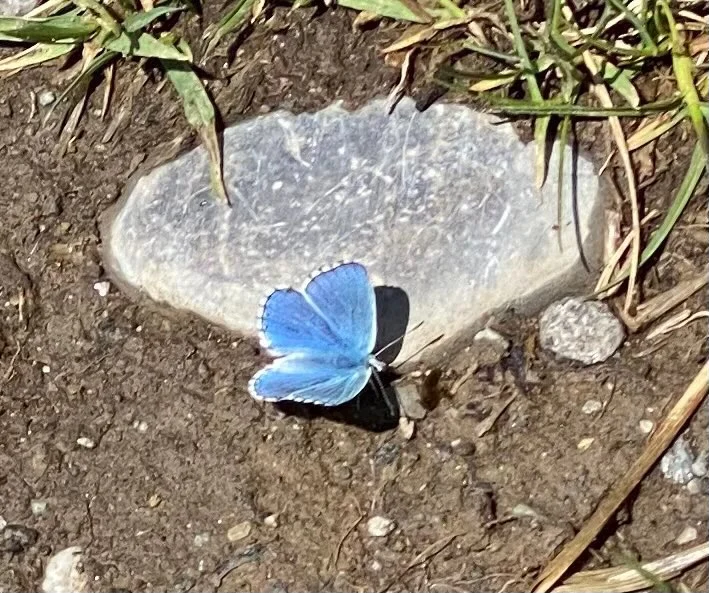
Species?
Lysandra bellargus
